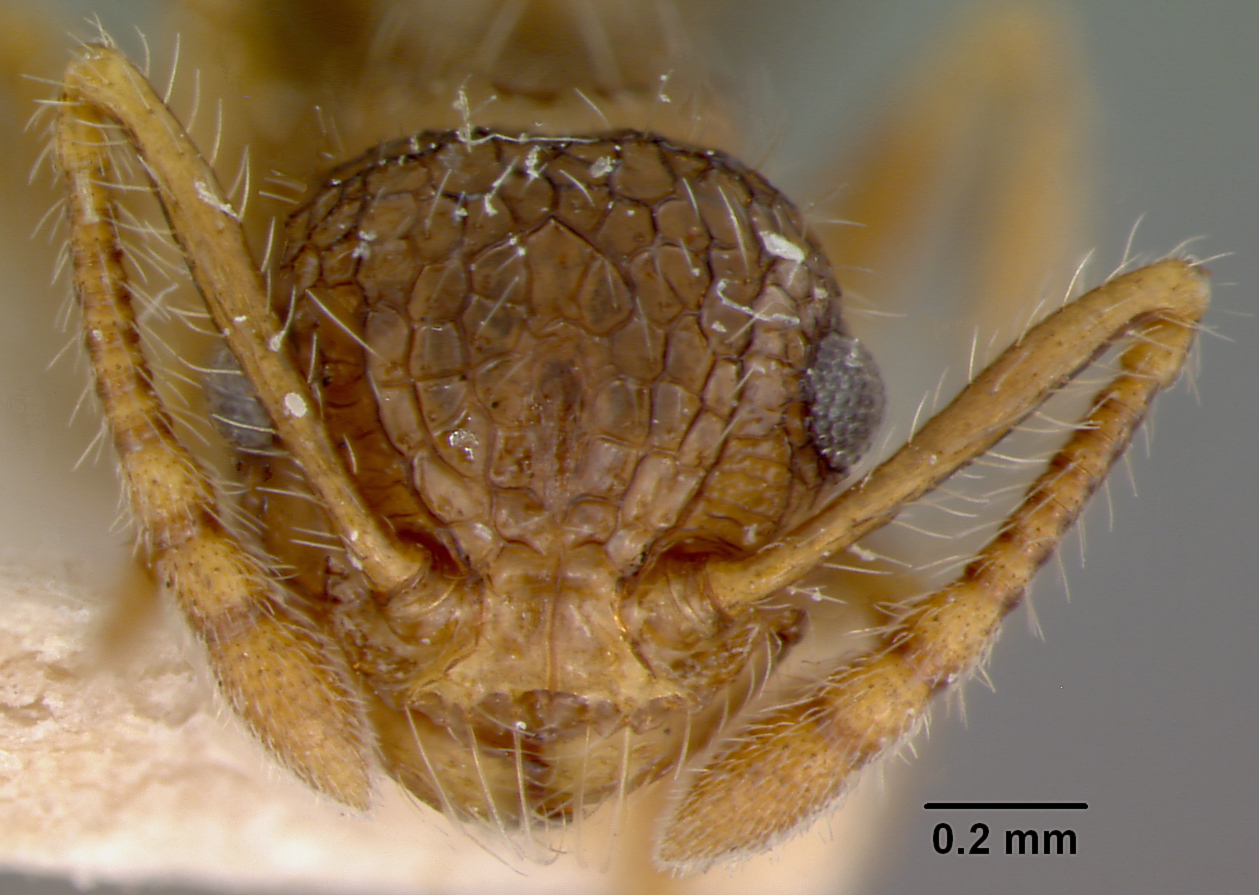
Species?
Pristomyrmex japonicus
